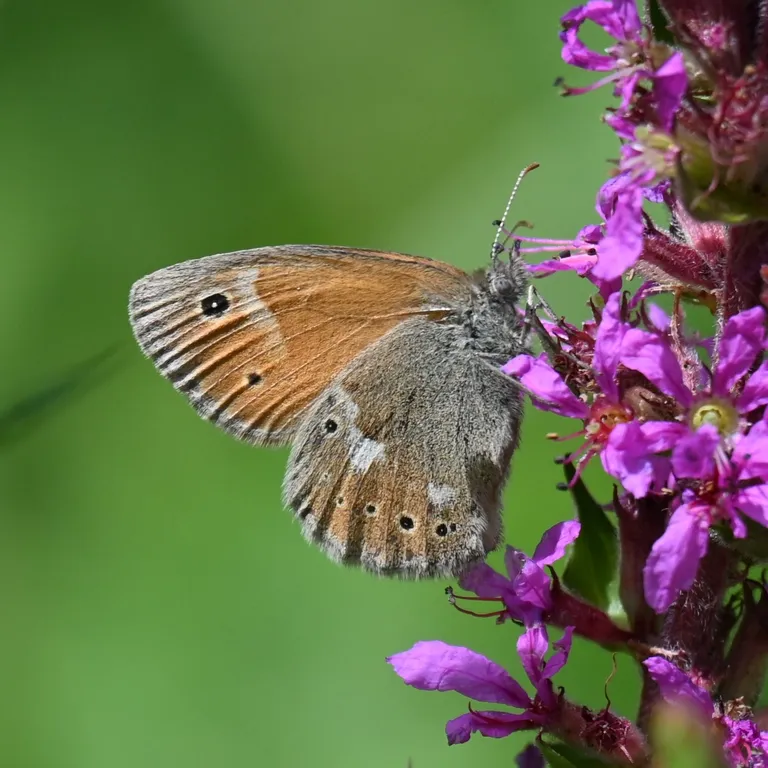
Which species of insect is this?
Coenonympha tullia
